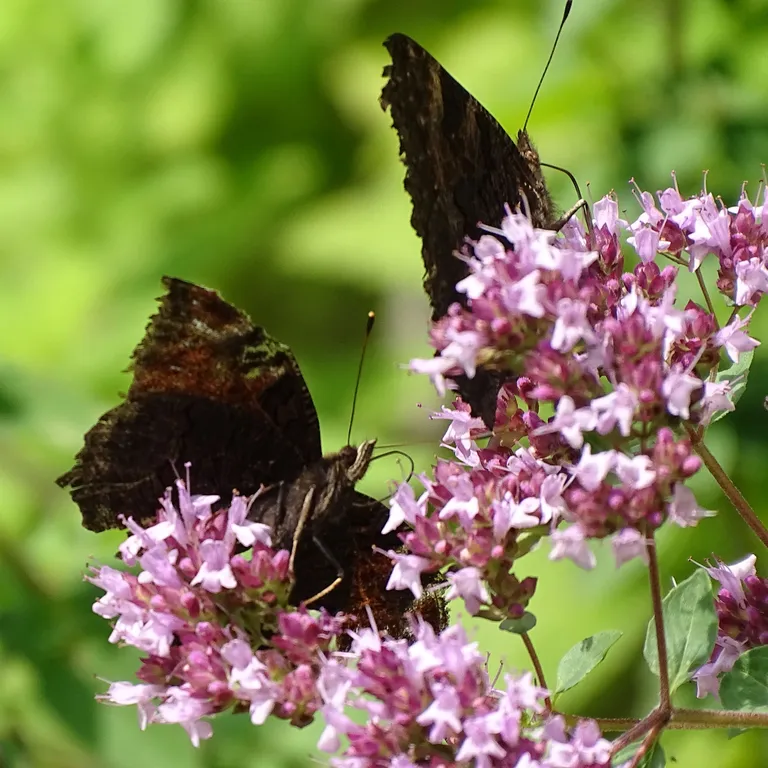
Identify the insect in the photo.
Aglais io
